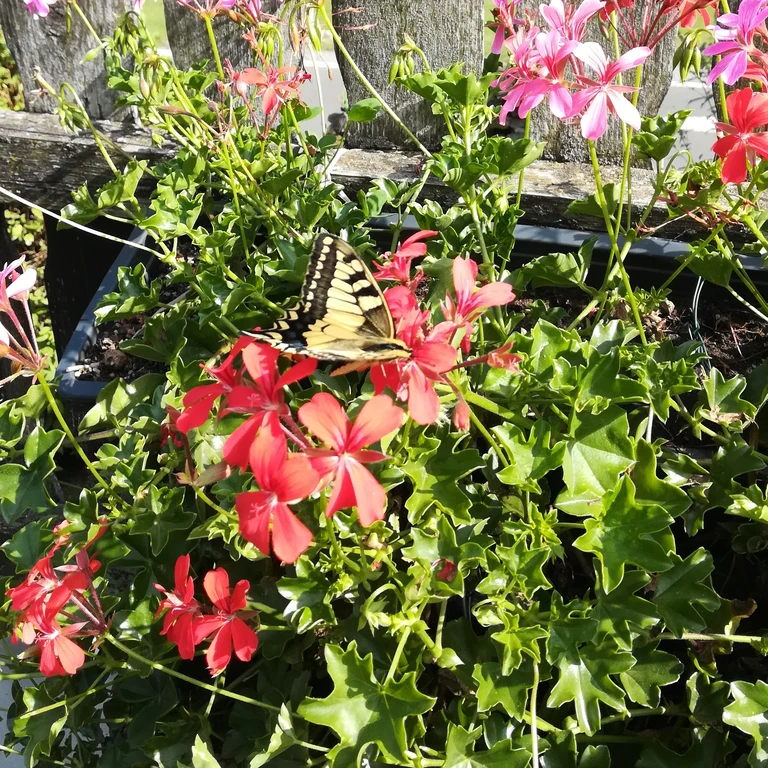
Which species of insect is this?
Papilio machaon
